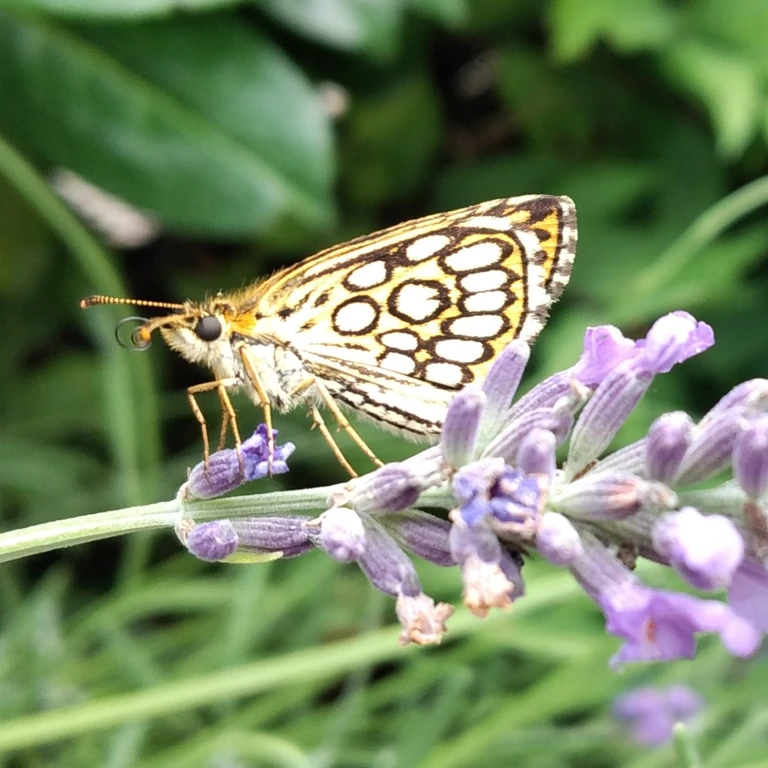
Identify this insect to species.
Heteropterus morpheus
